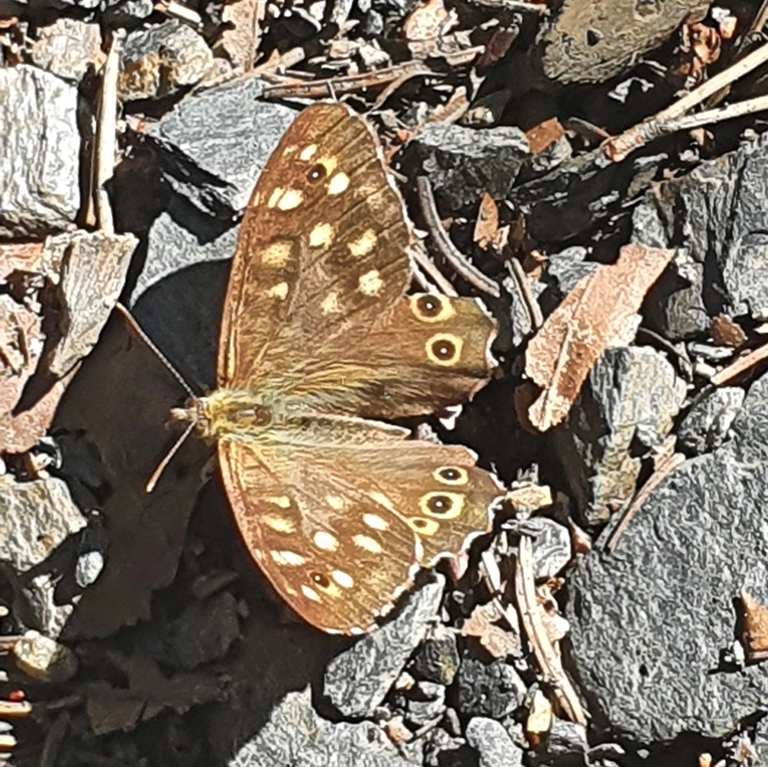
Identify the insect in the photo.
Pararge aegeria
